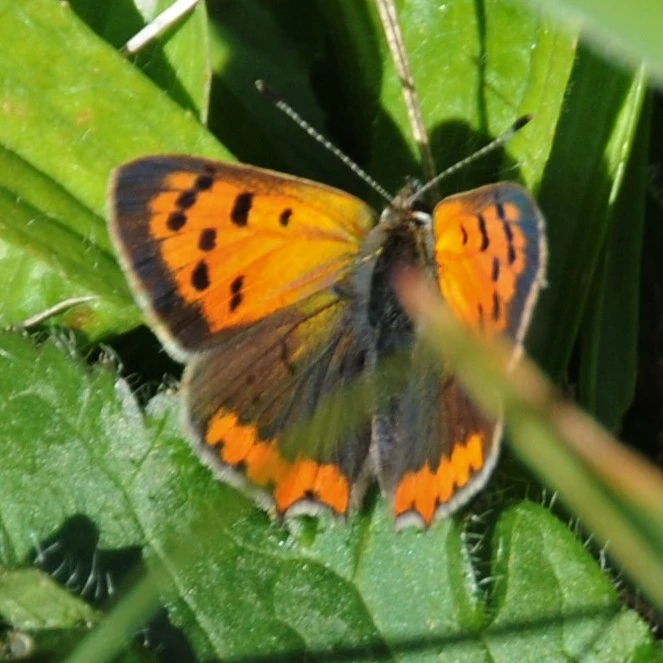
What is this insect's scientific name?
Lycaena phlaeas
